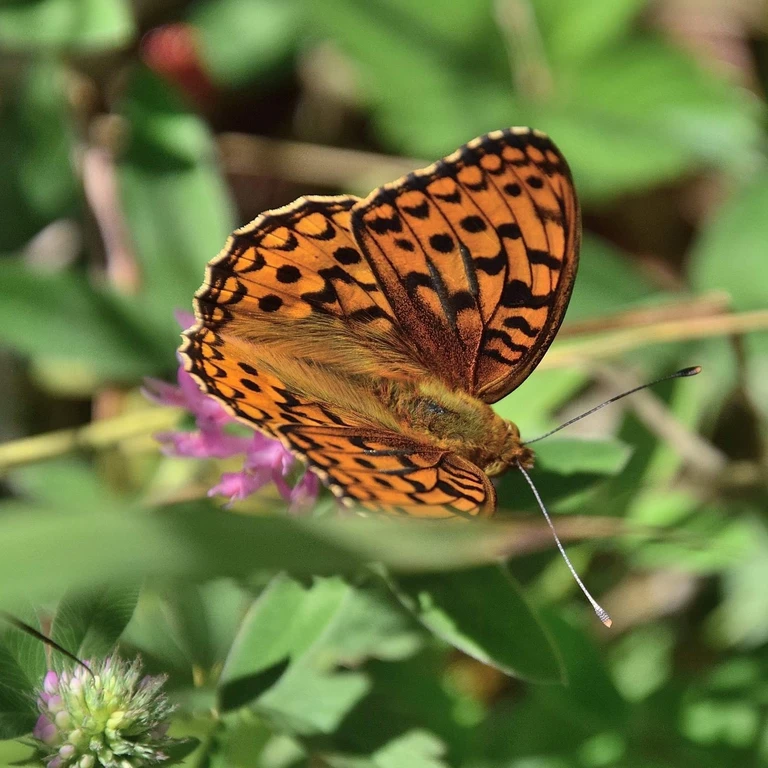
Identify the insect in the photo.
Fabriciana adippe
